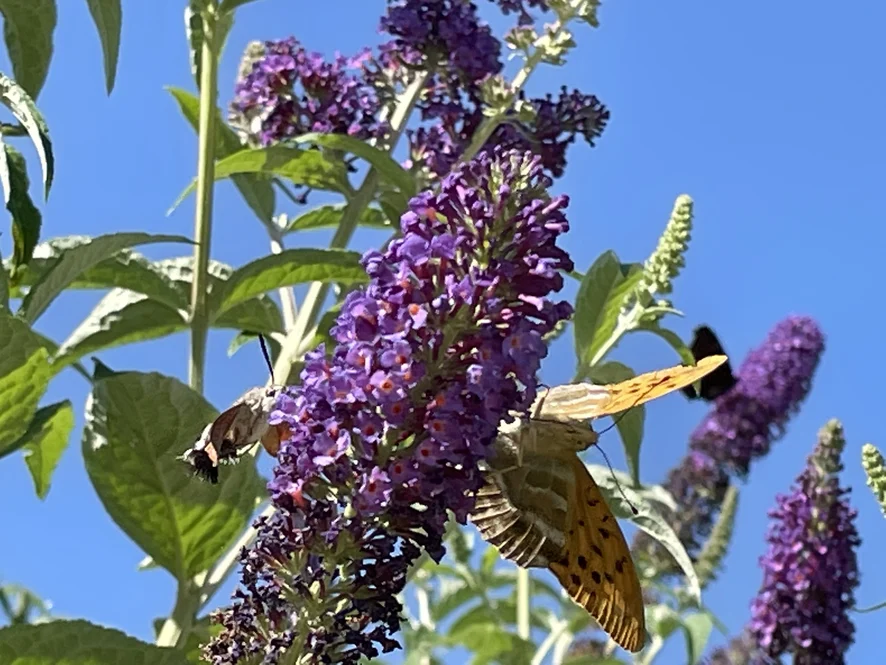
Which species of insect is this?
Macroglossum stellatarum
